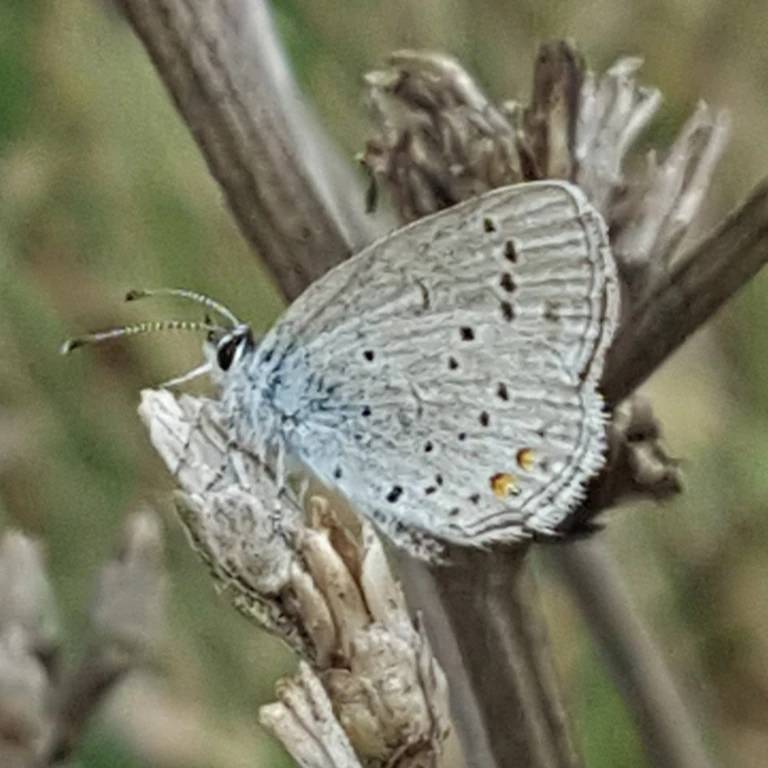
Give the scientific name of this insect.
Cupido argiades (also Elkalyce argiades)
